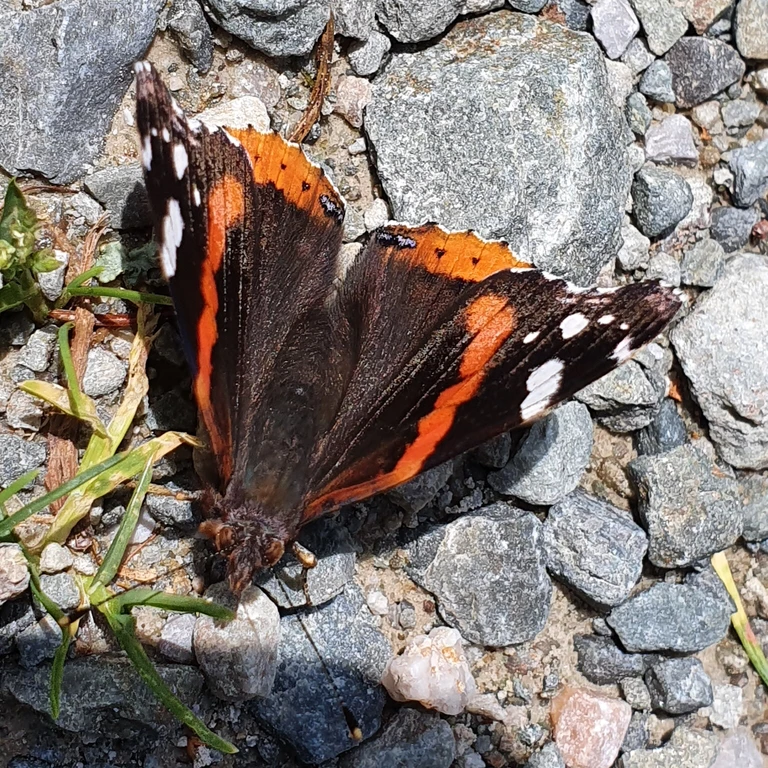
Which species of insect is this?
Vanessa atalanta
